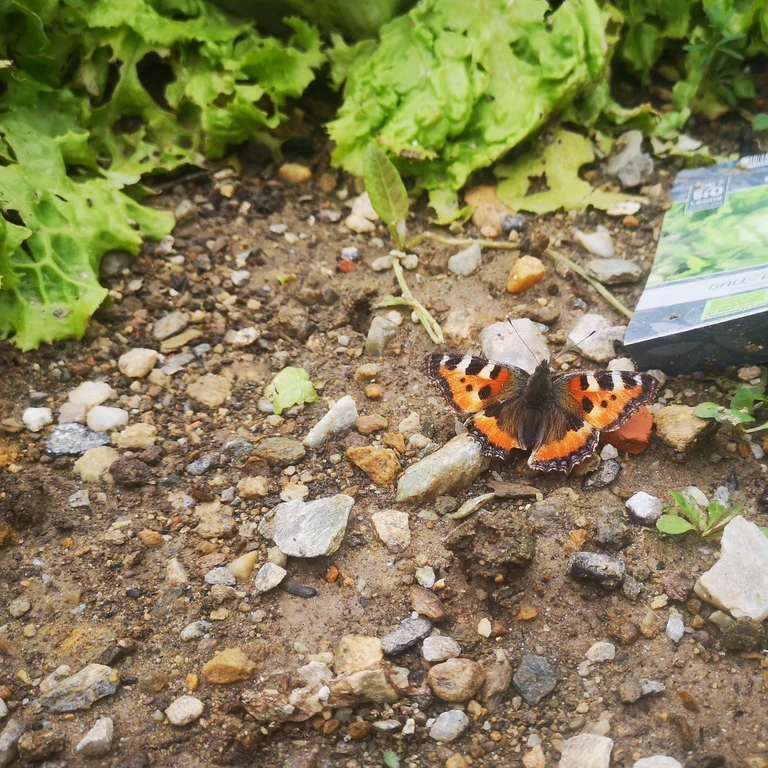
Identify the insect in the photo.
Aglais urticae
